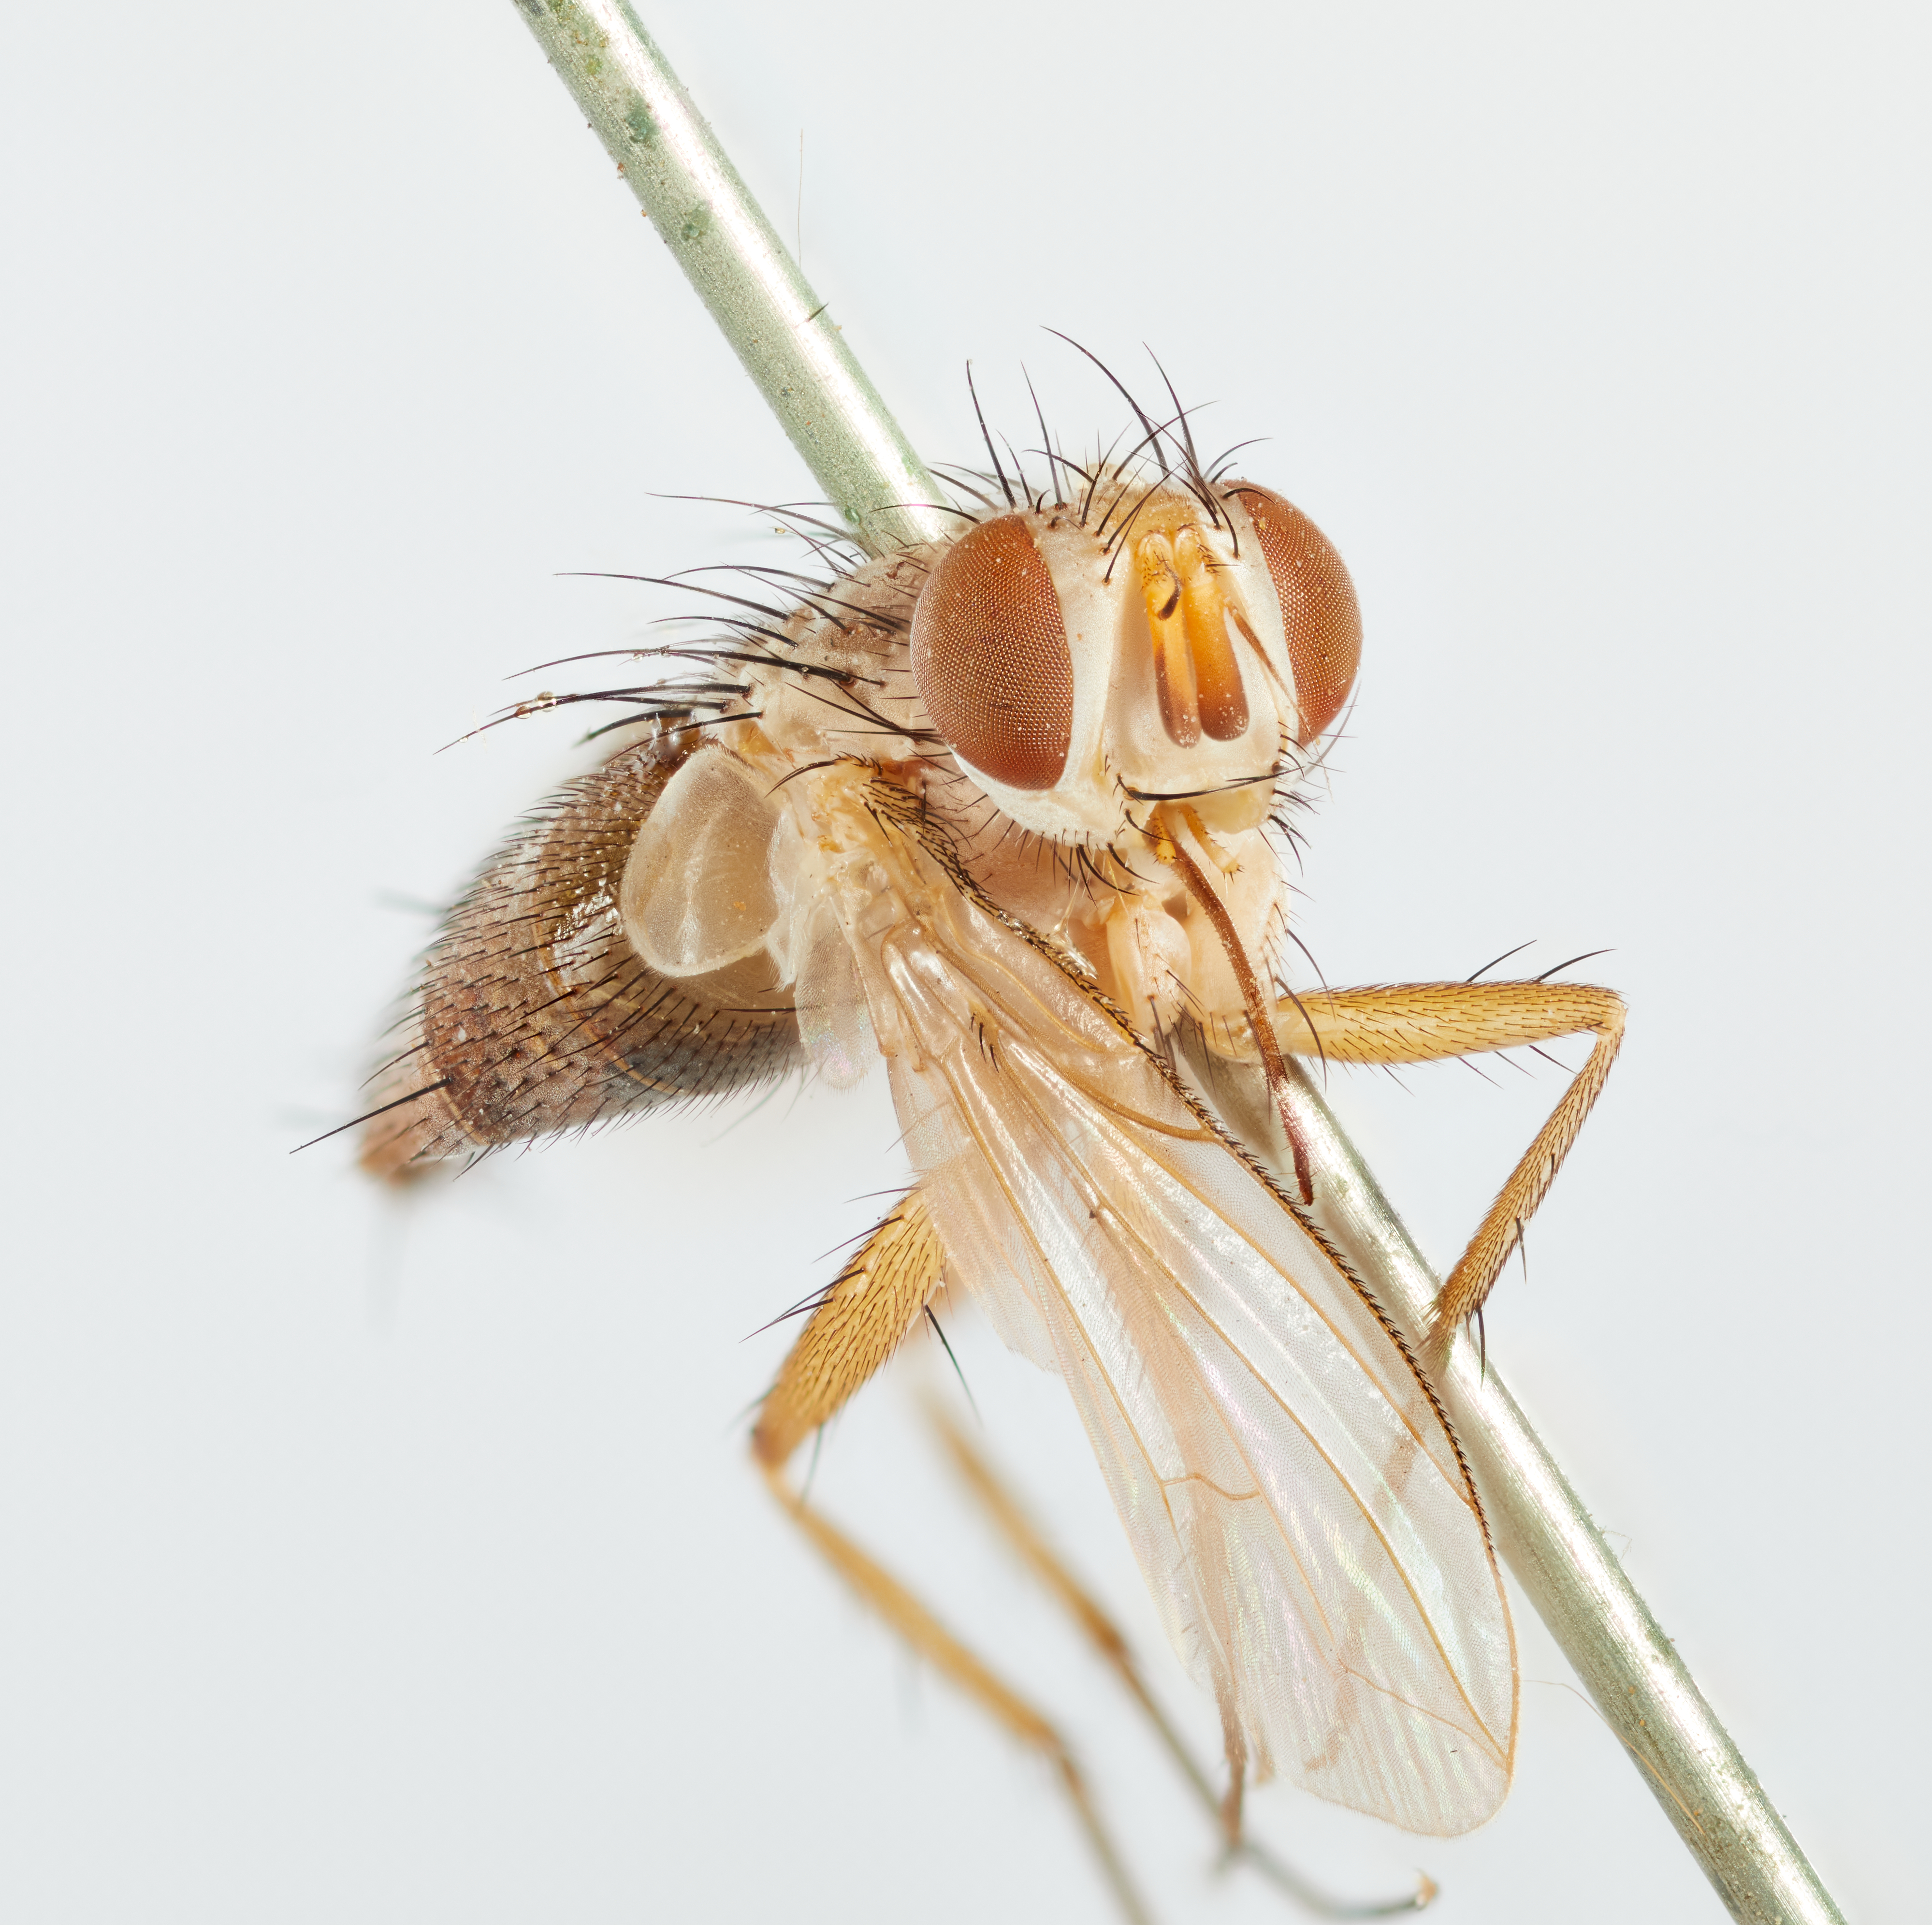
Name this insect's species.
Drepanoglossa lucens
